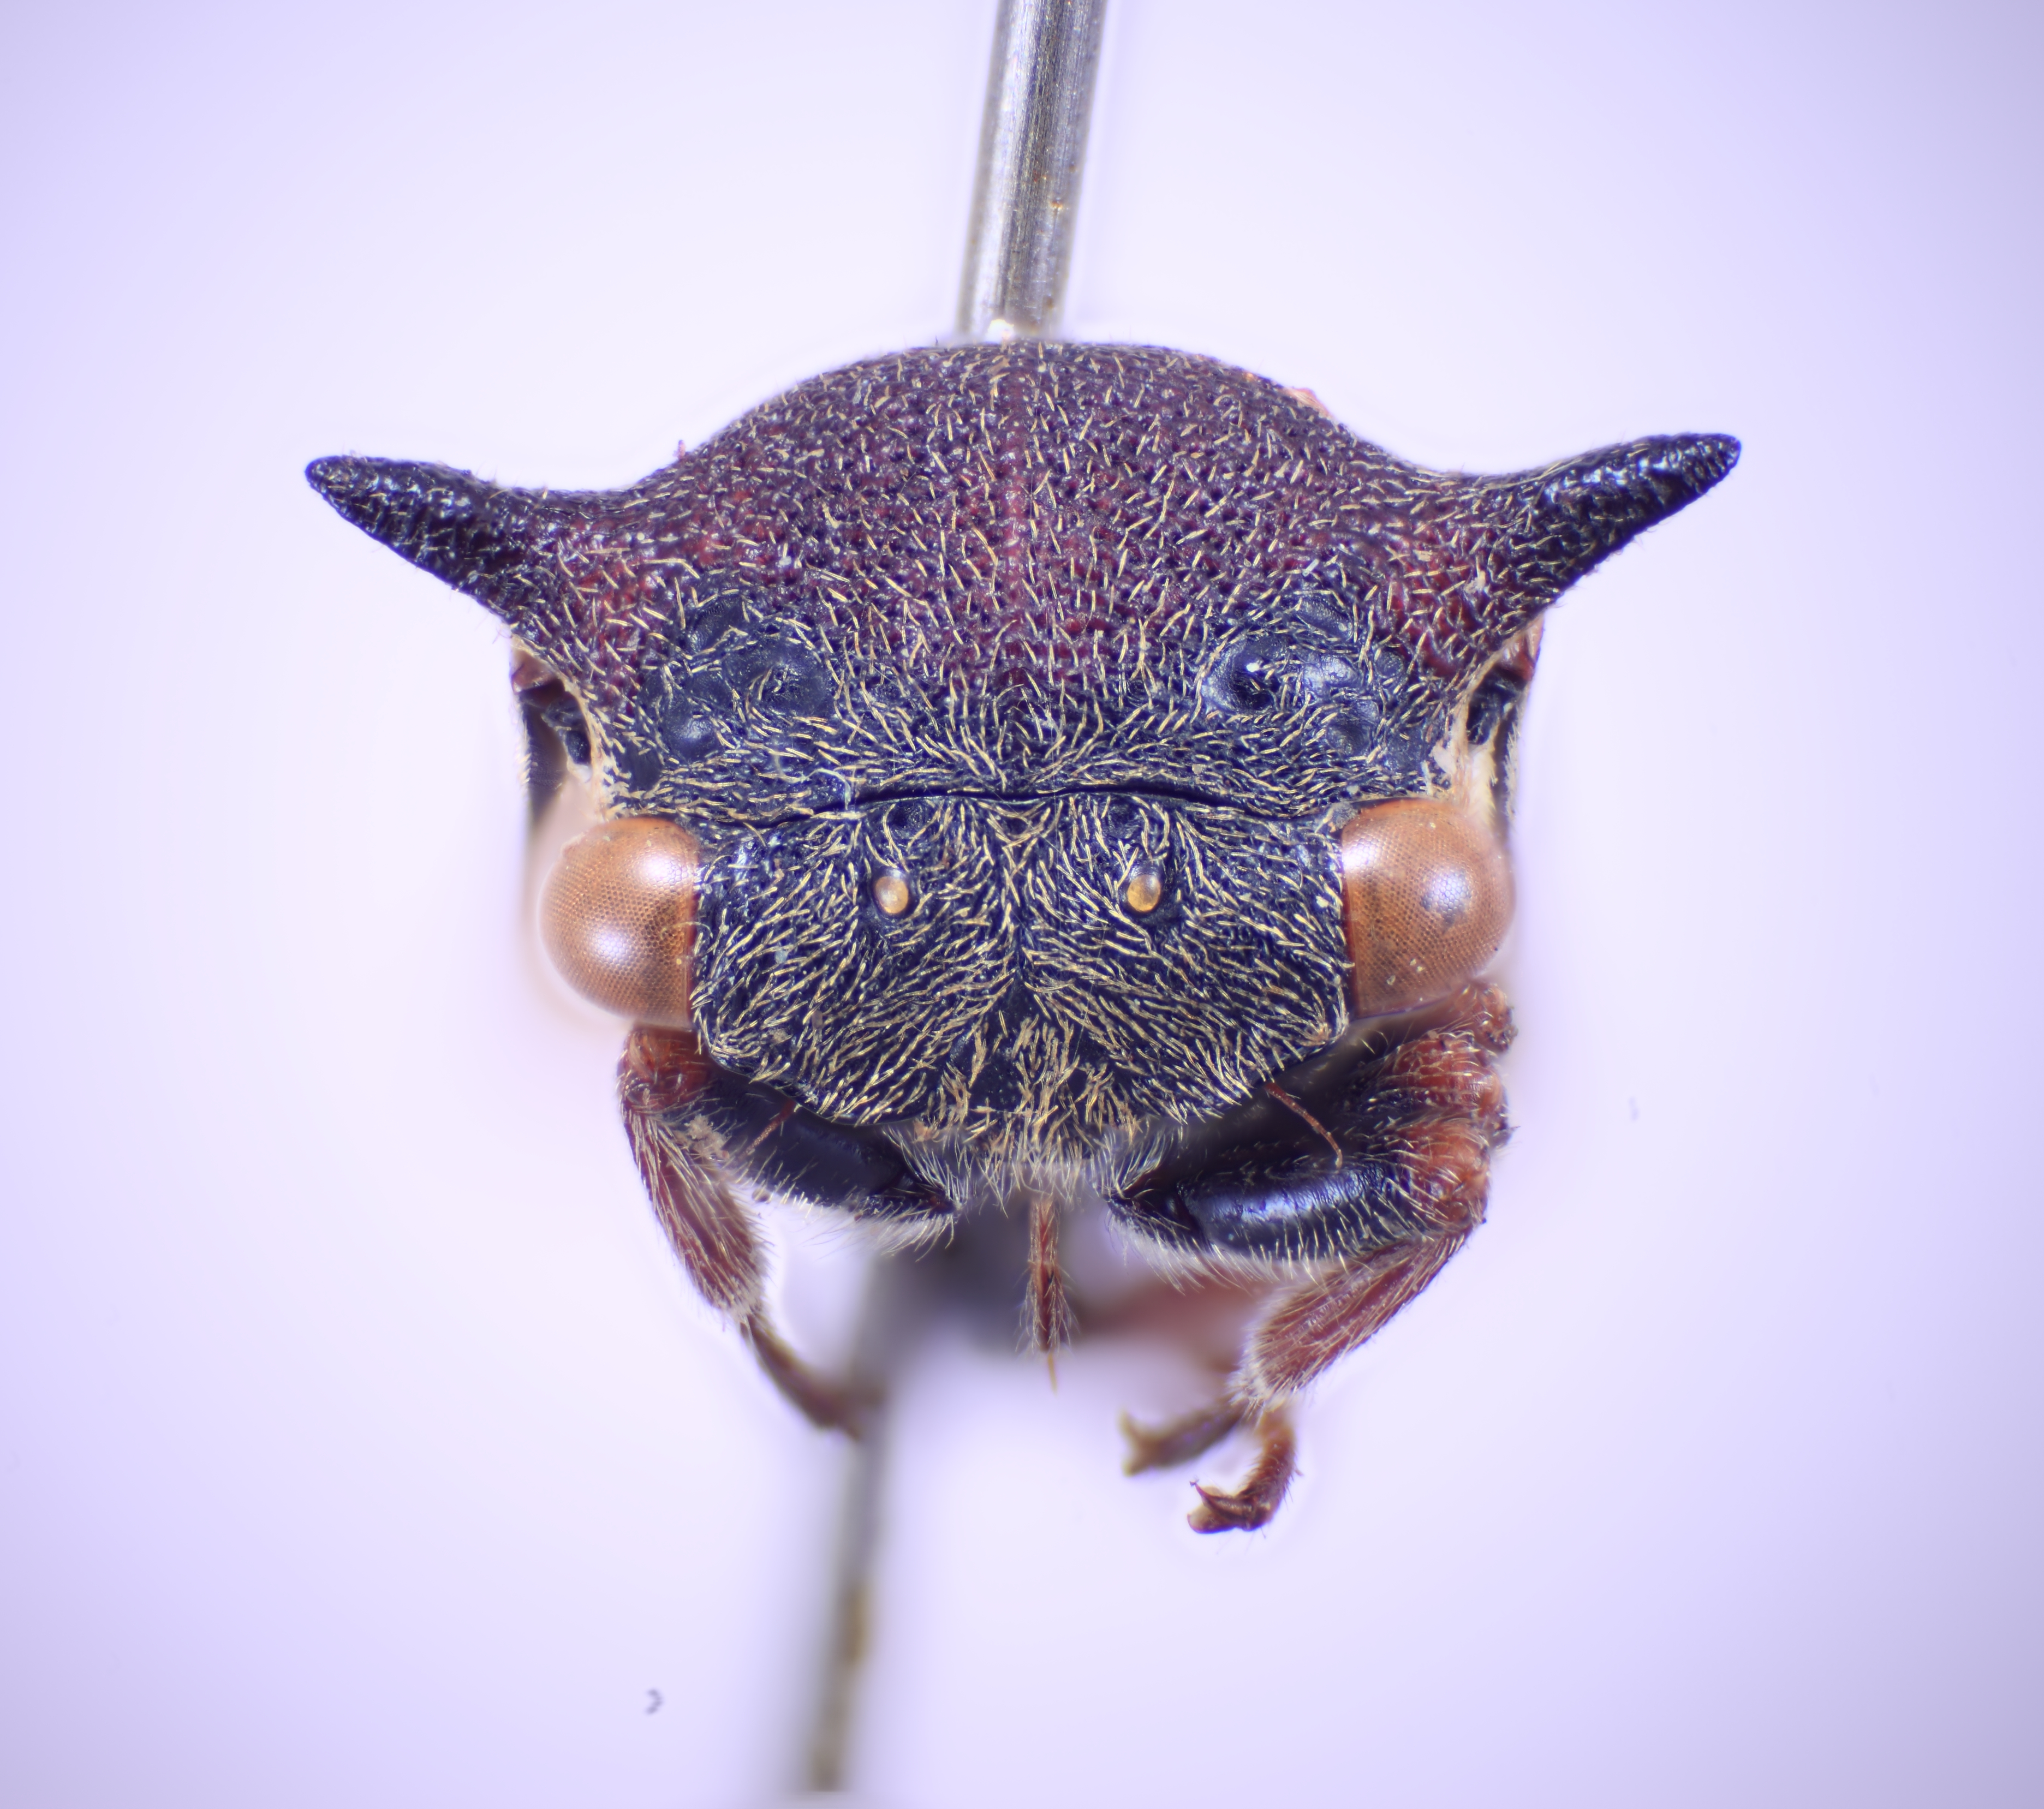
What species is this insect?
Sipylus acuticornis
